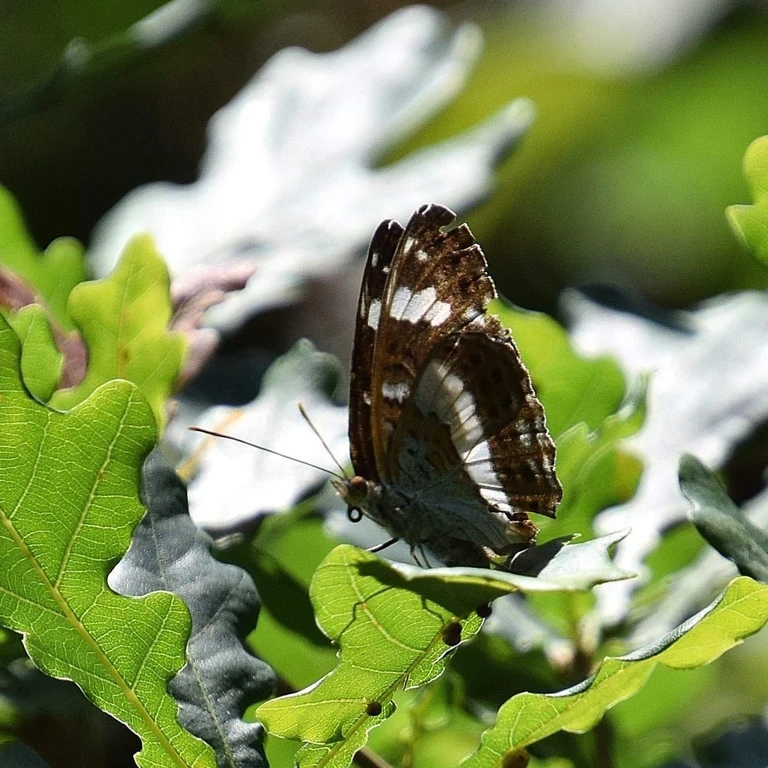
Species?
Limenitis camilla (also Ladoga camilla)
